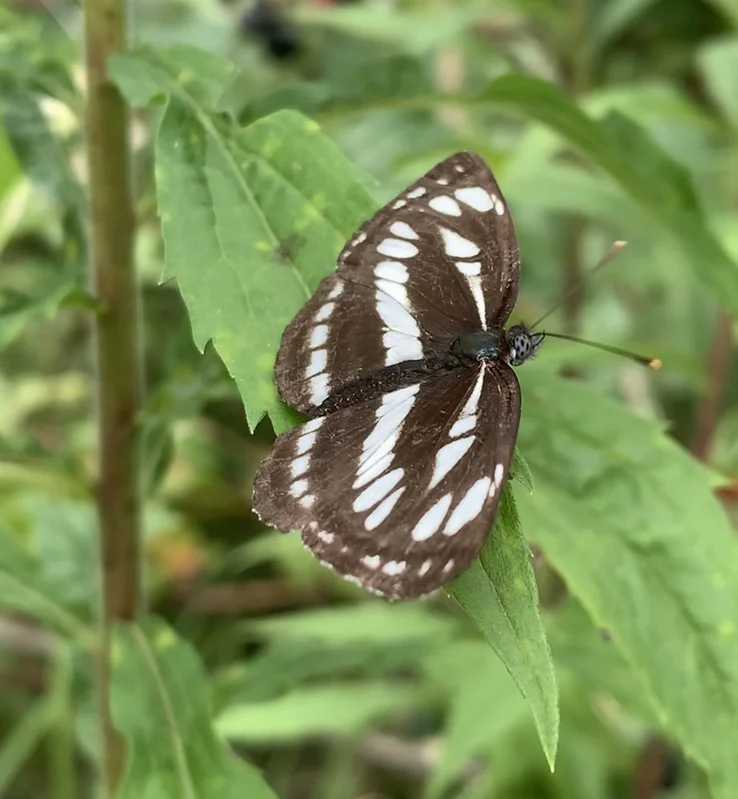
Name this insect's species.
Neptis sappho
